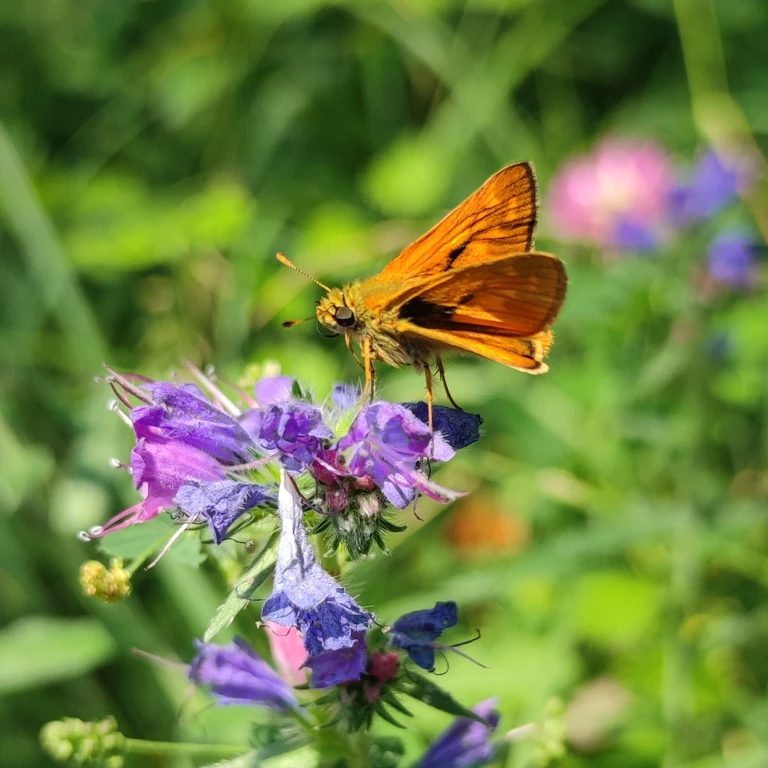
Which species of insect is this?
Ochlodes sylvanus (also Ochlodes venata)
